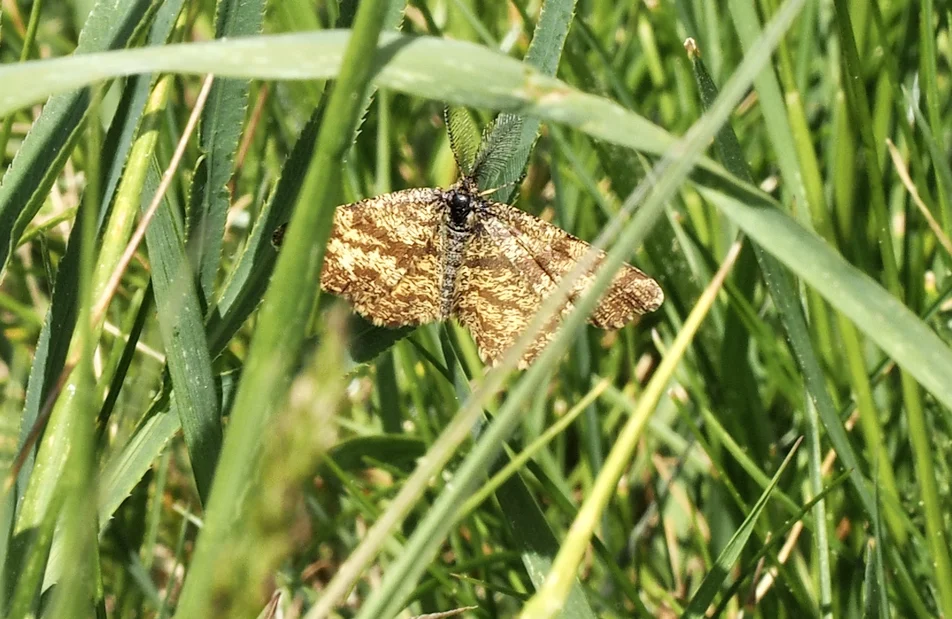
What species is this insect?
Ematurga atomaria
